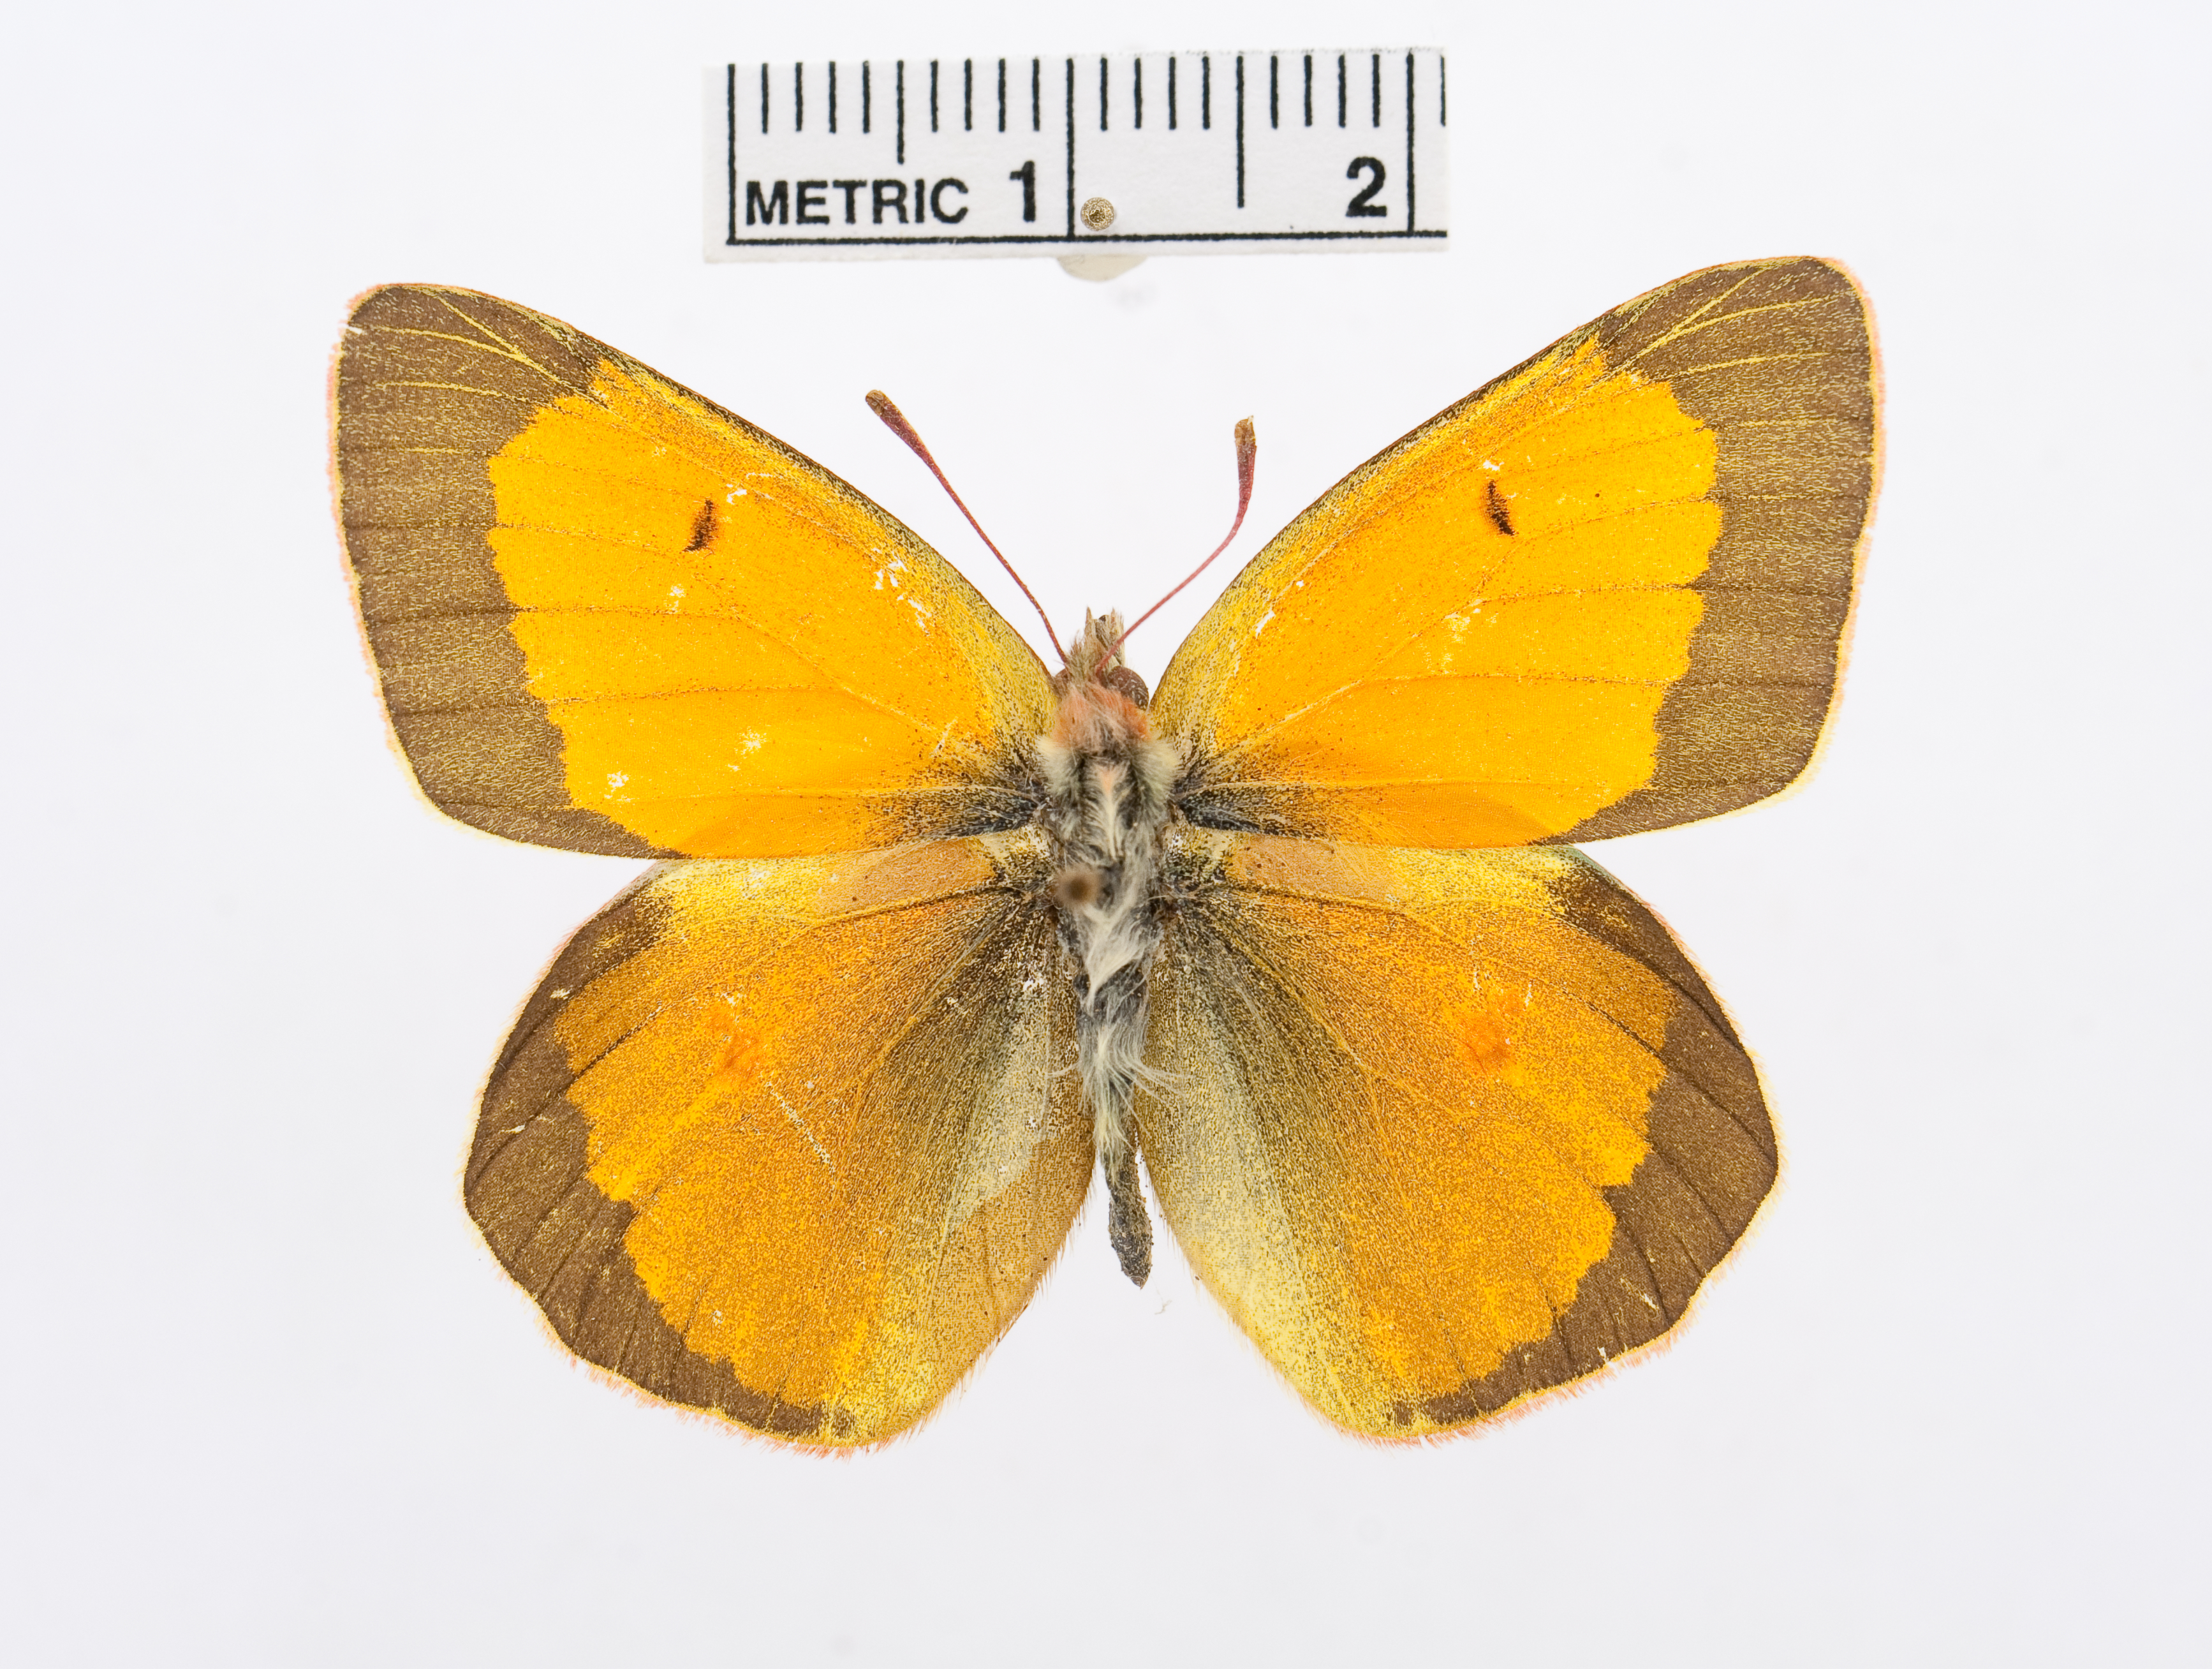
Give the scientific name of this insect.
Colias marcopolo
